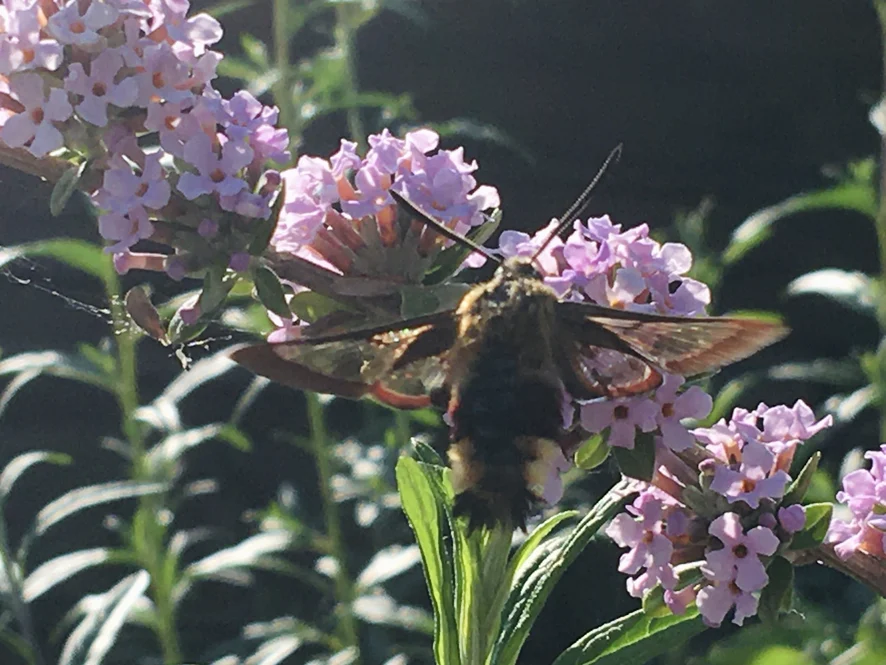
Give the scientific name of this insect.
Hemaris fuciformis
